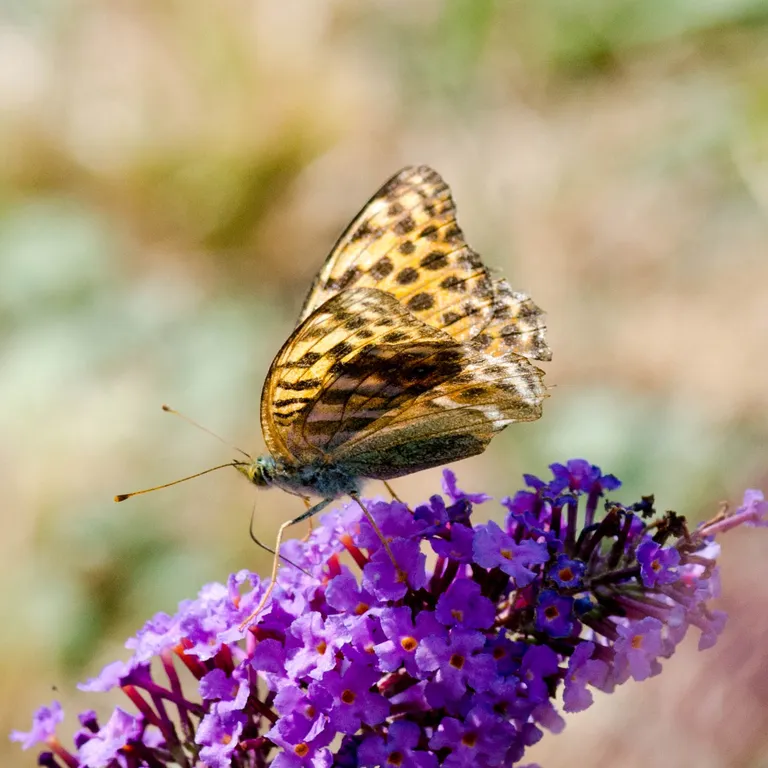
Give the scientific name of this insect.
Argynnis paphia
